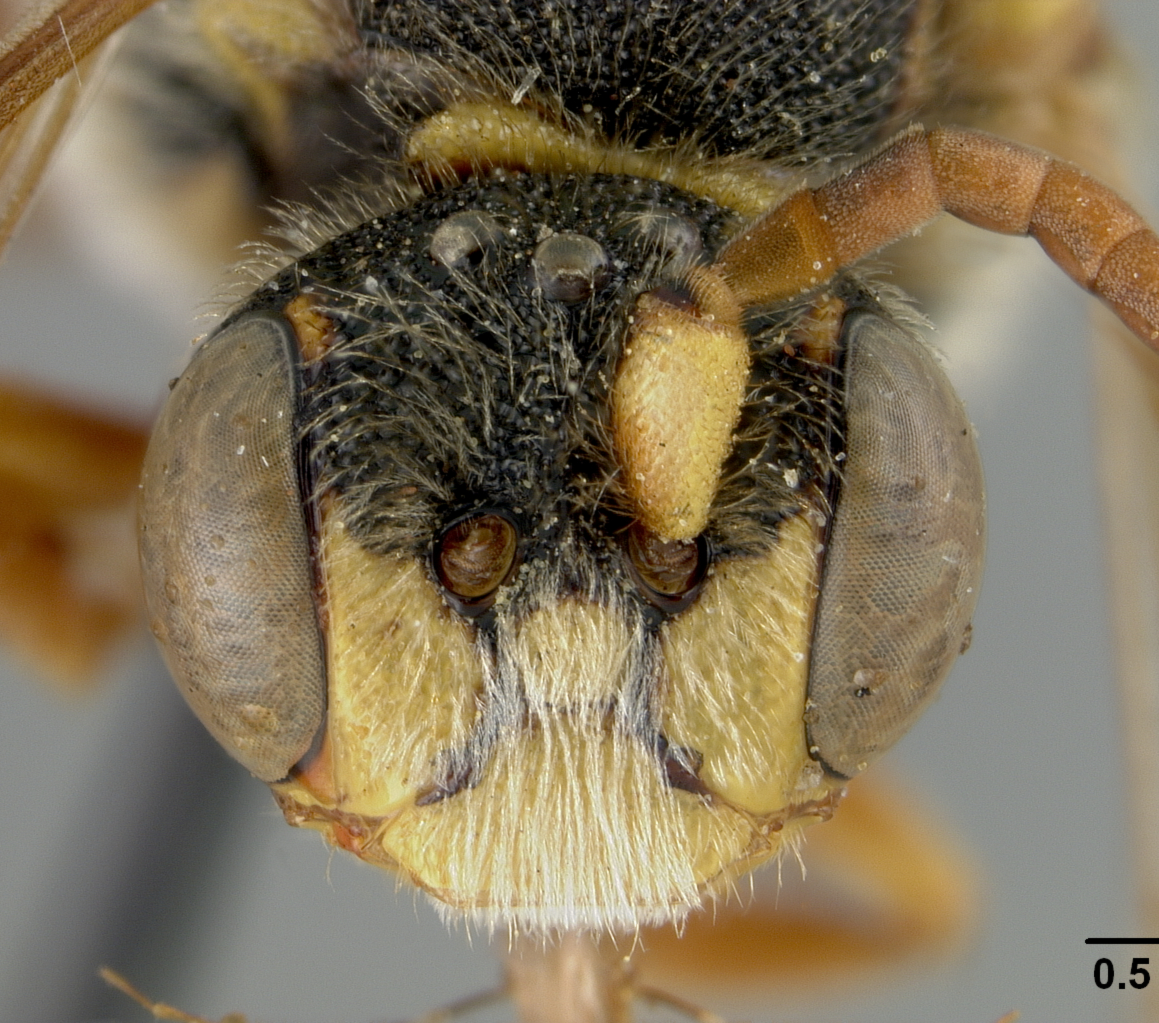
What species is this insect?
Nomada fragariae
